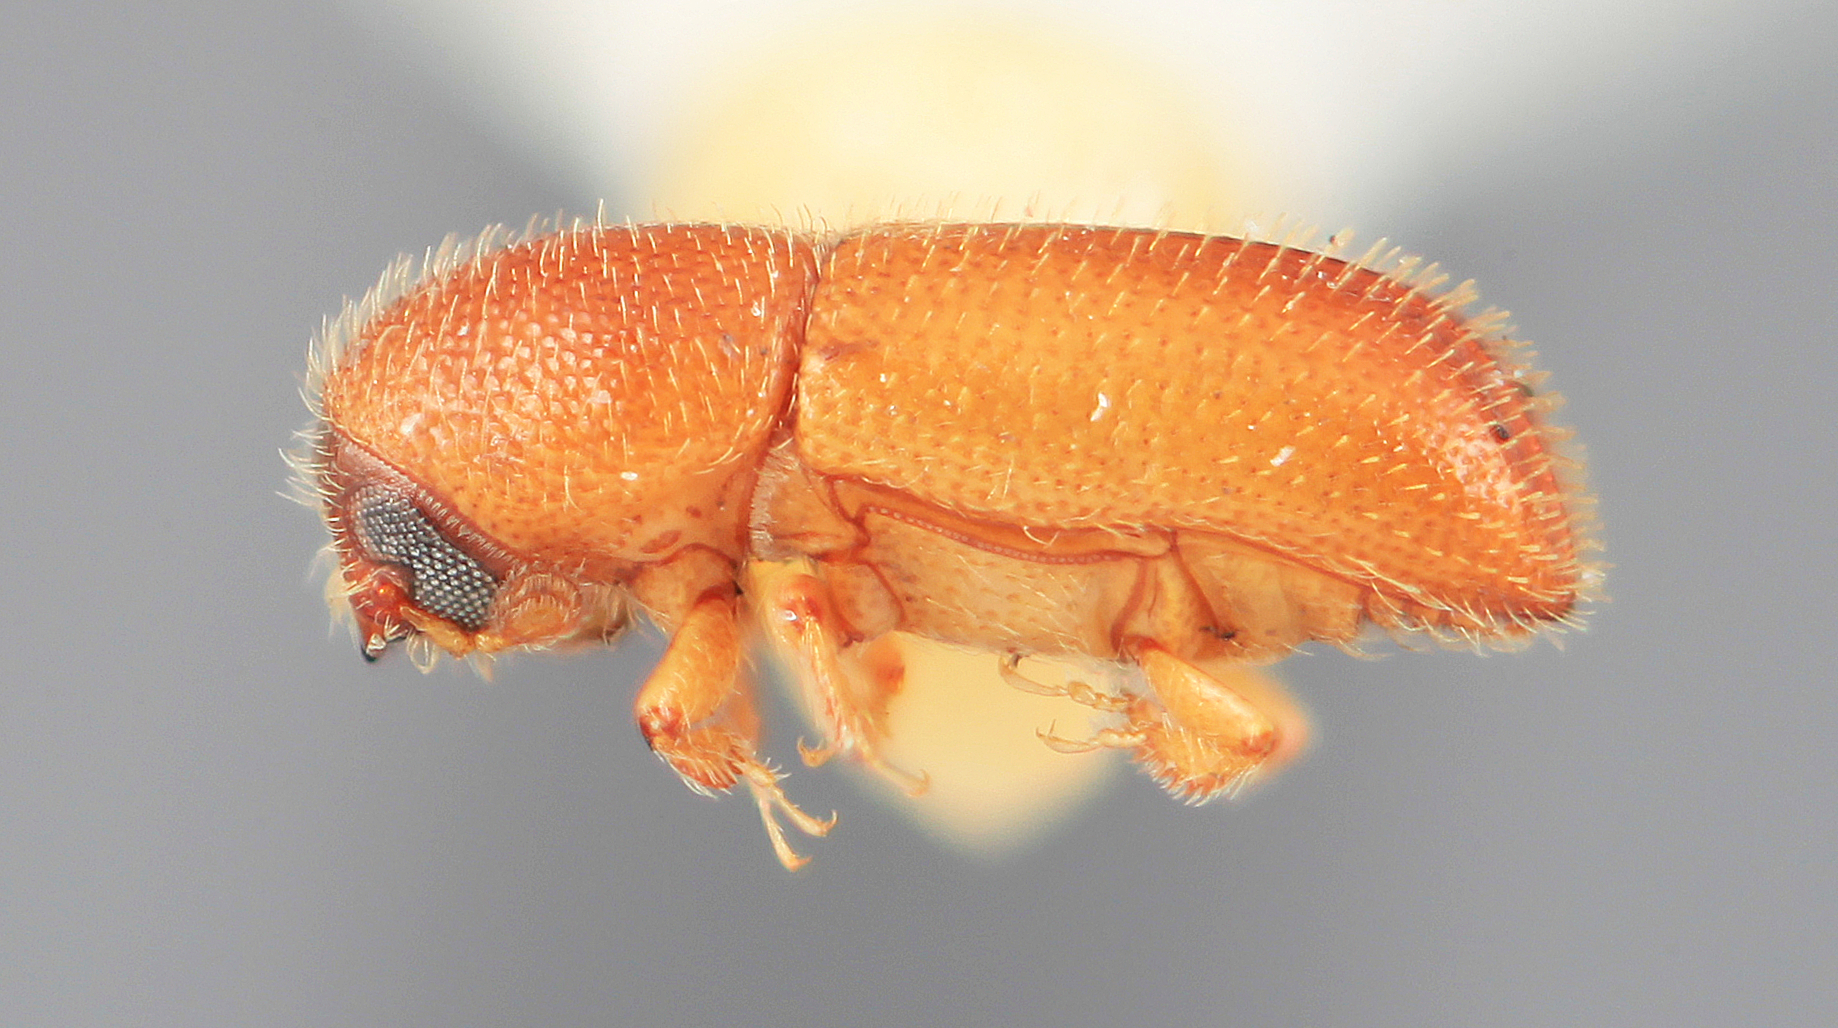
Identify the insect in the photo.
Dendrocranulus vicinalis
